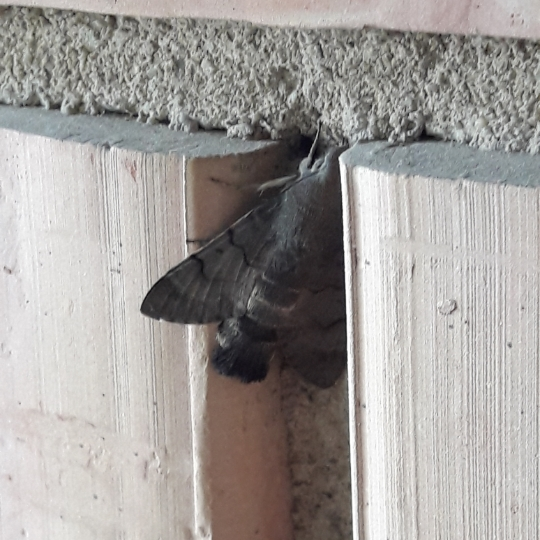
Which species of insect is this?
Macroglossum stellatarum
